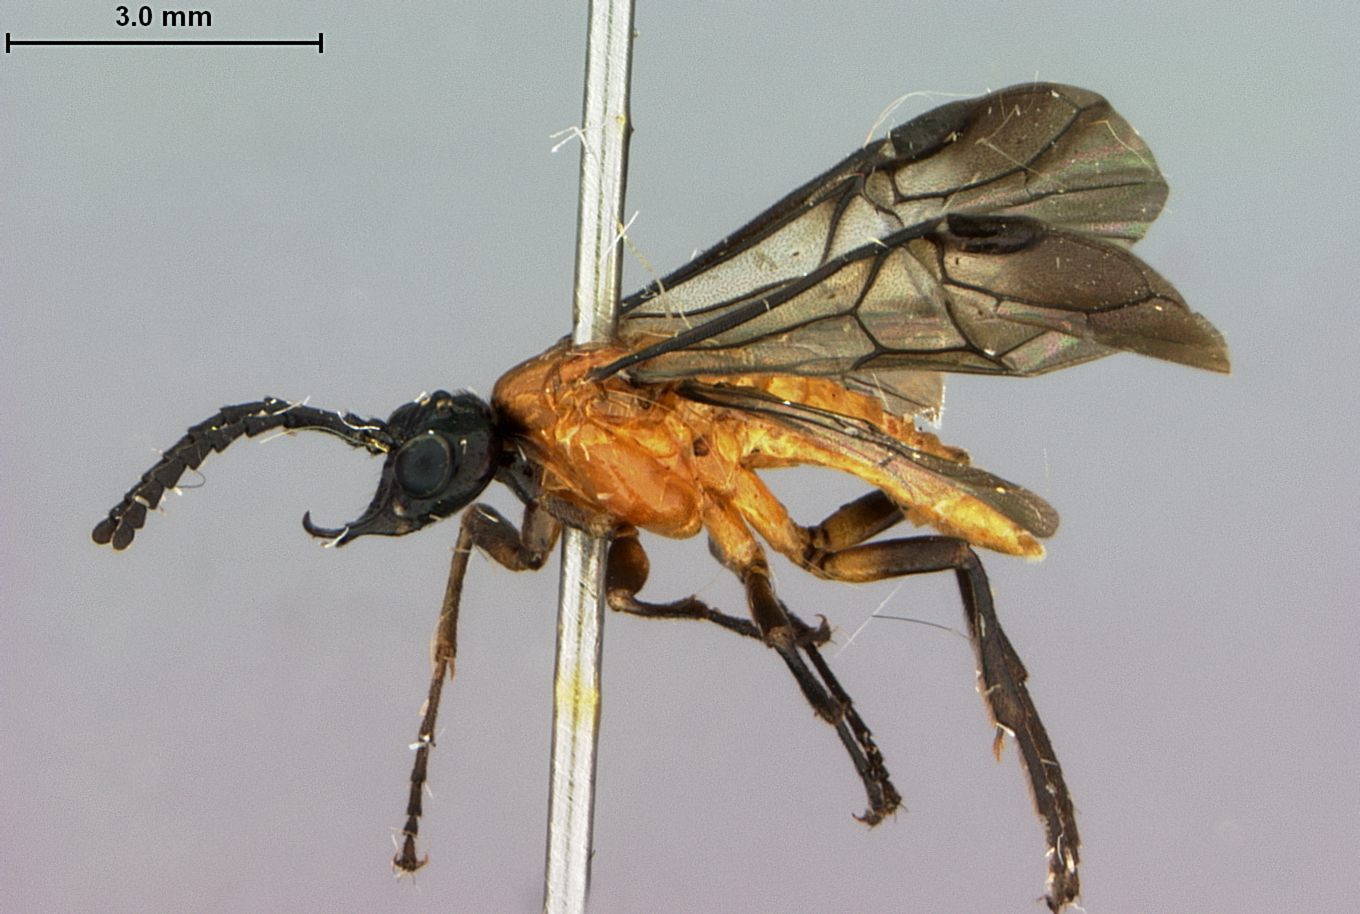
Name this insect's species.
Decameria mandibularis
